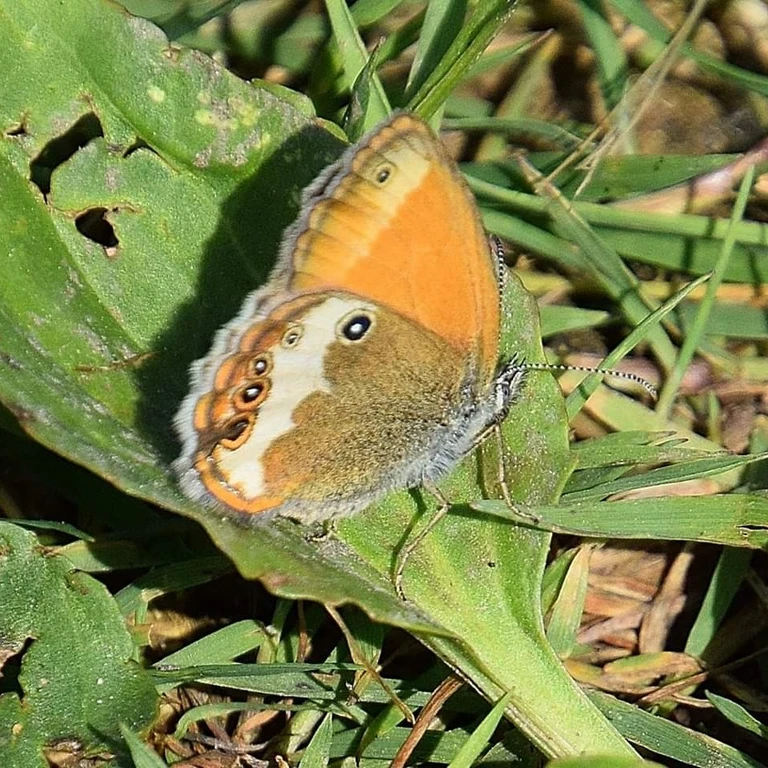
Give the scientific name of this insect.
Coenonympha arcania
